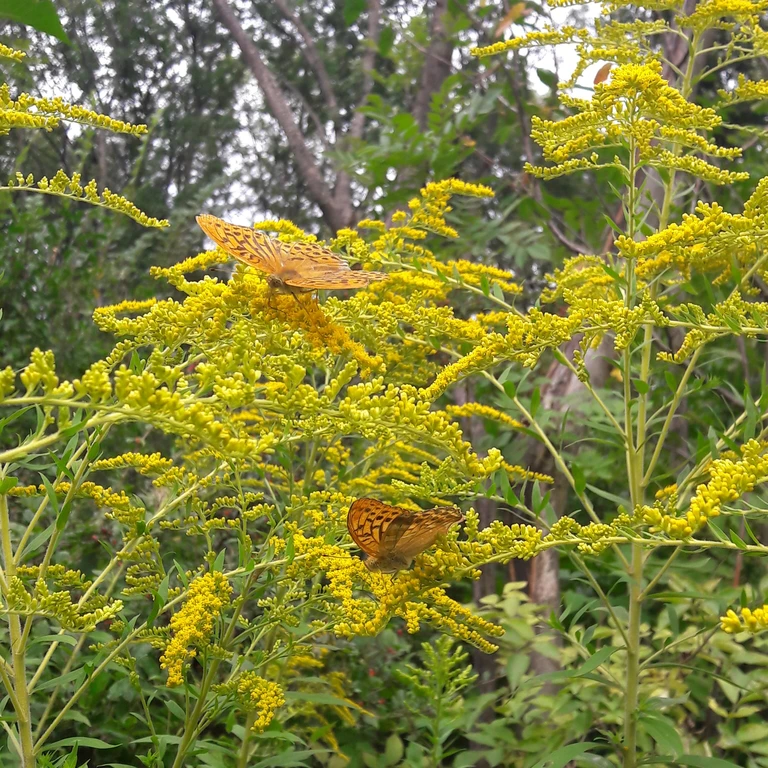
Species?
Argynnis paphia
